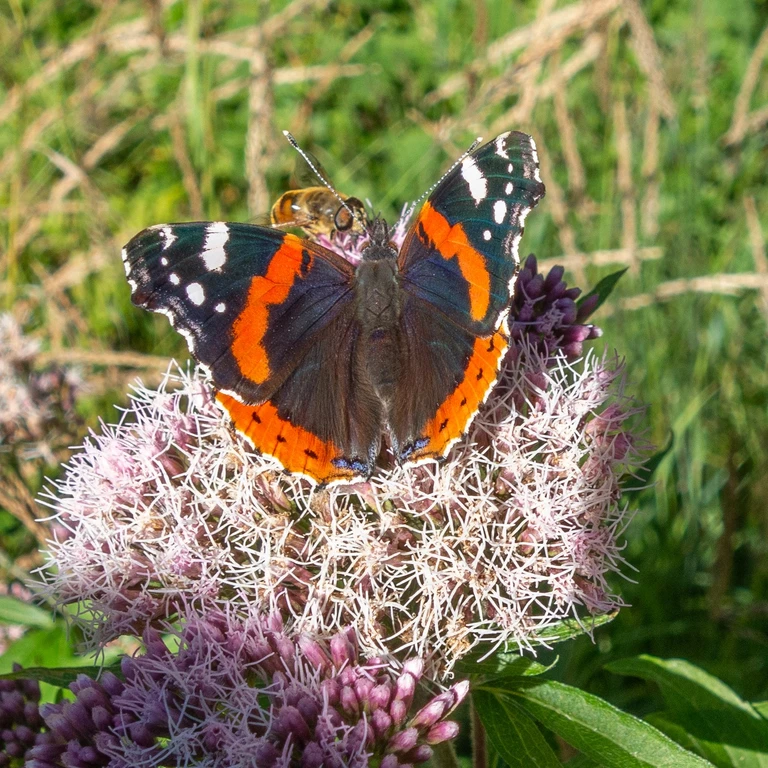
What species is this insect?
Vanessa atalanta
